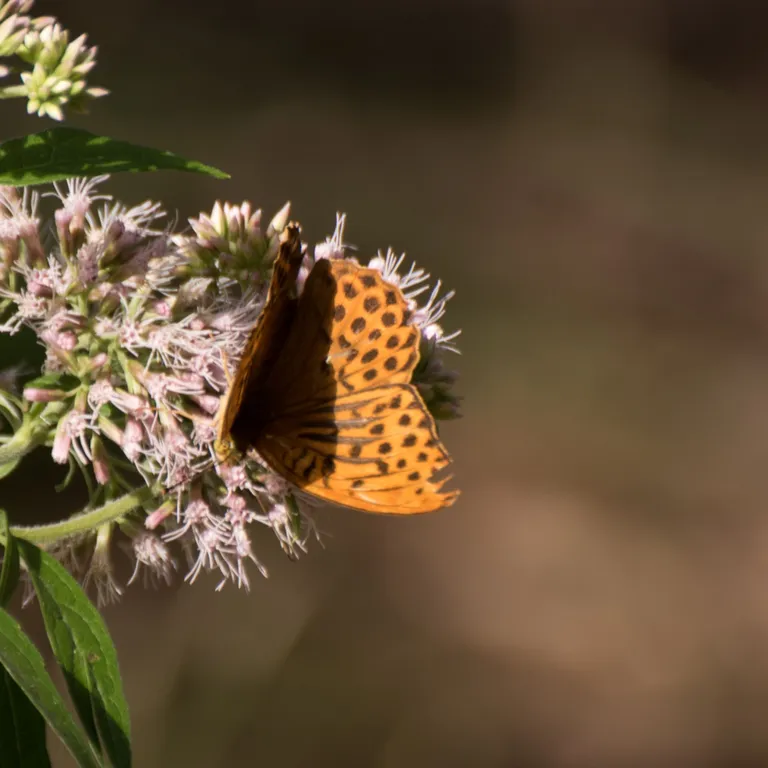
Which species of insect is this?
Argynnis paphia
